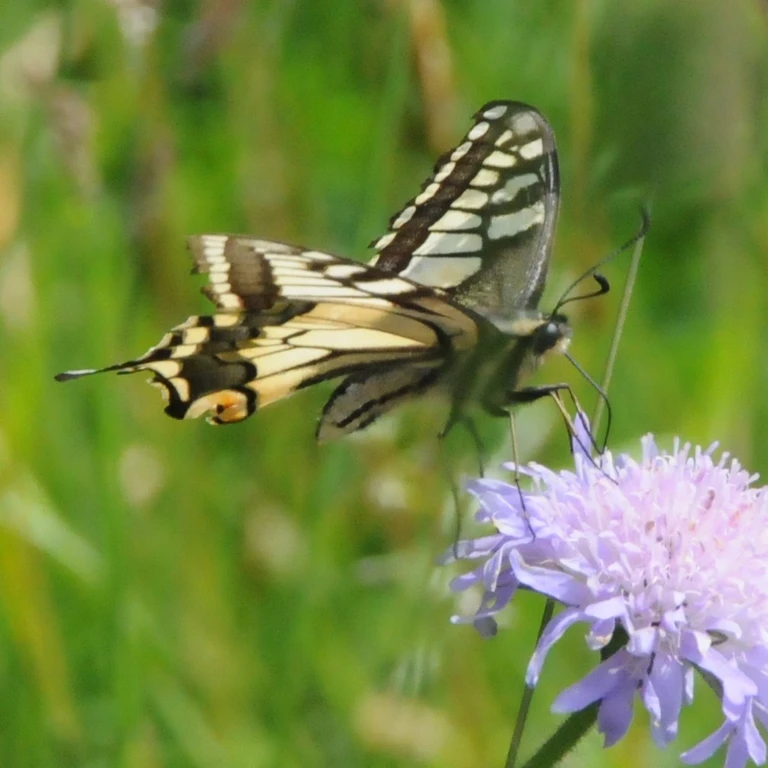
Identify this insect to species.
Papilio machaon
